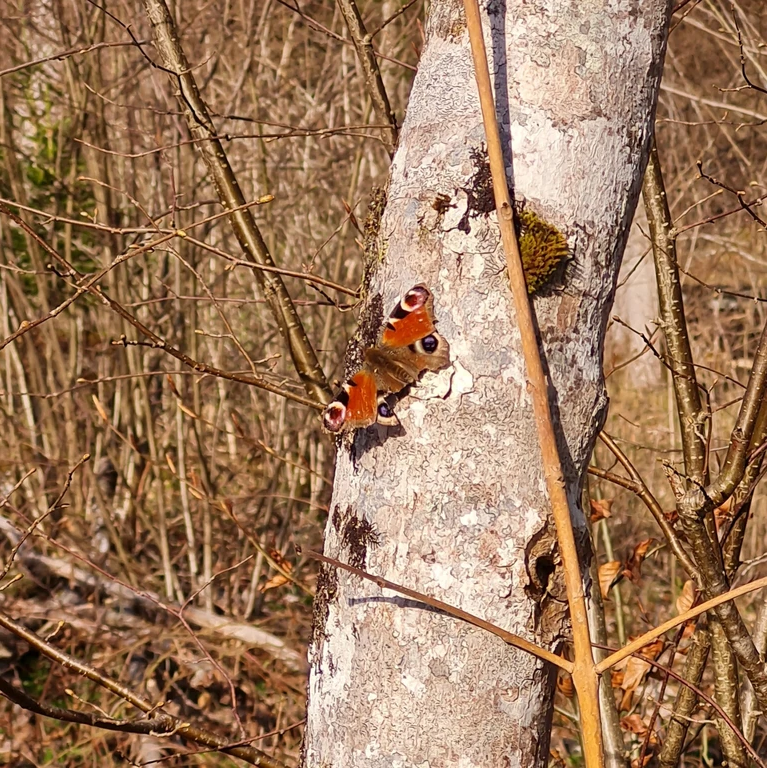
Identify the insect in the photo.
Aglais io
